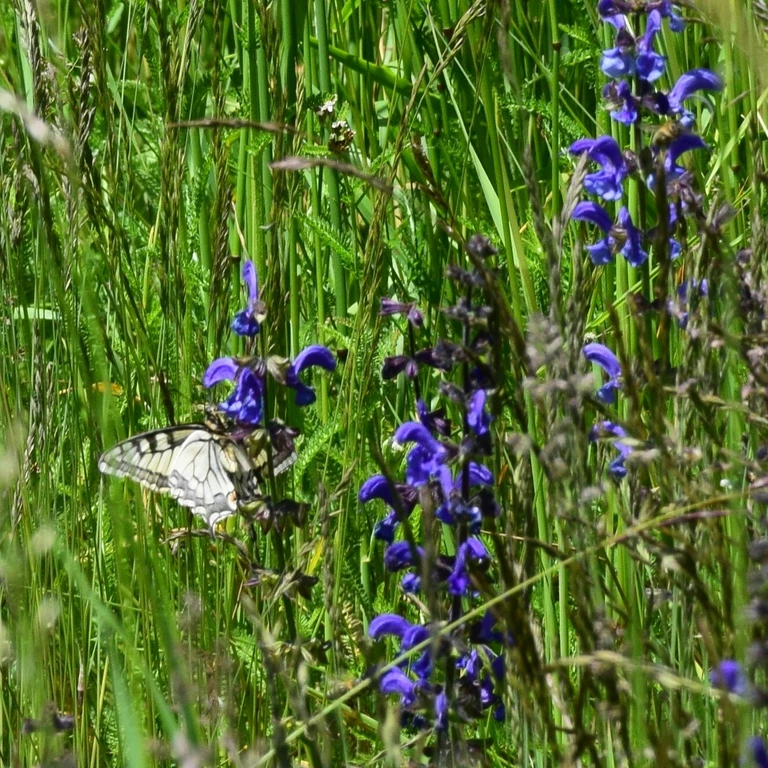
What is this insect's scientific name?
Papilio machaon
